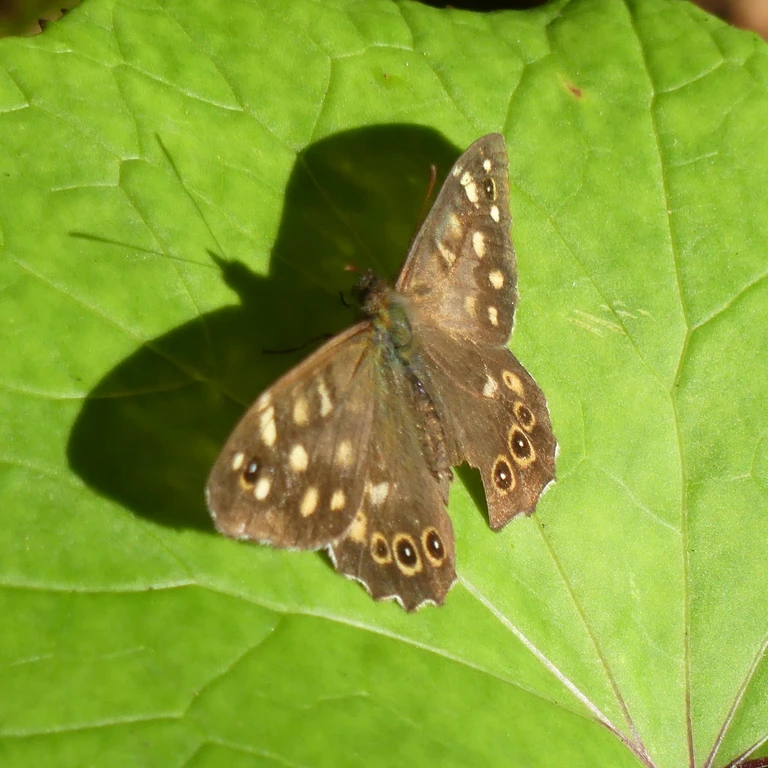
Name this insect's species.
Pararge aegeria
